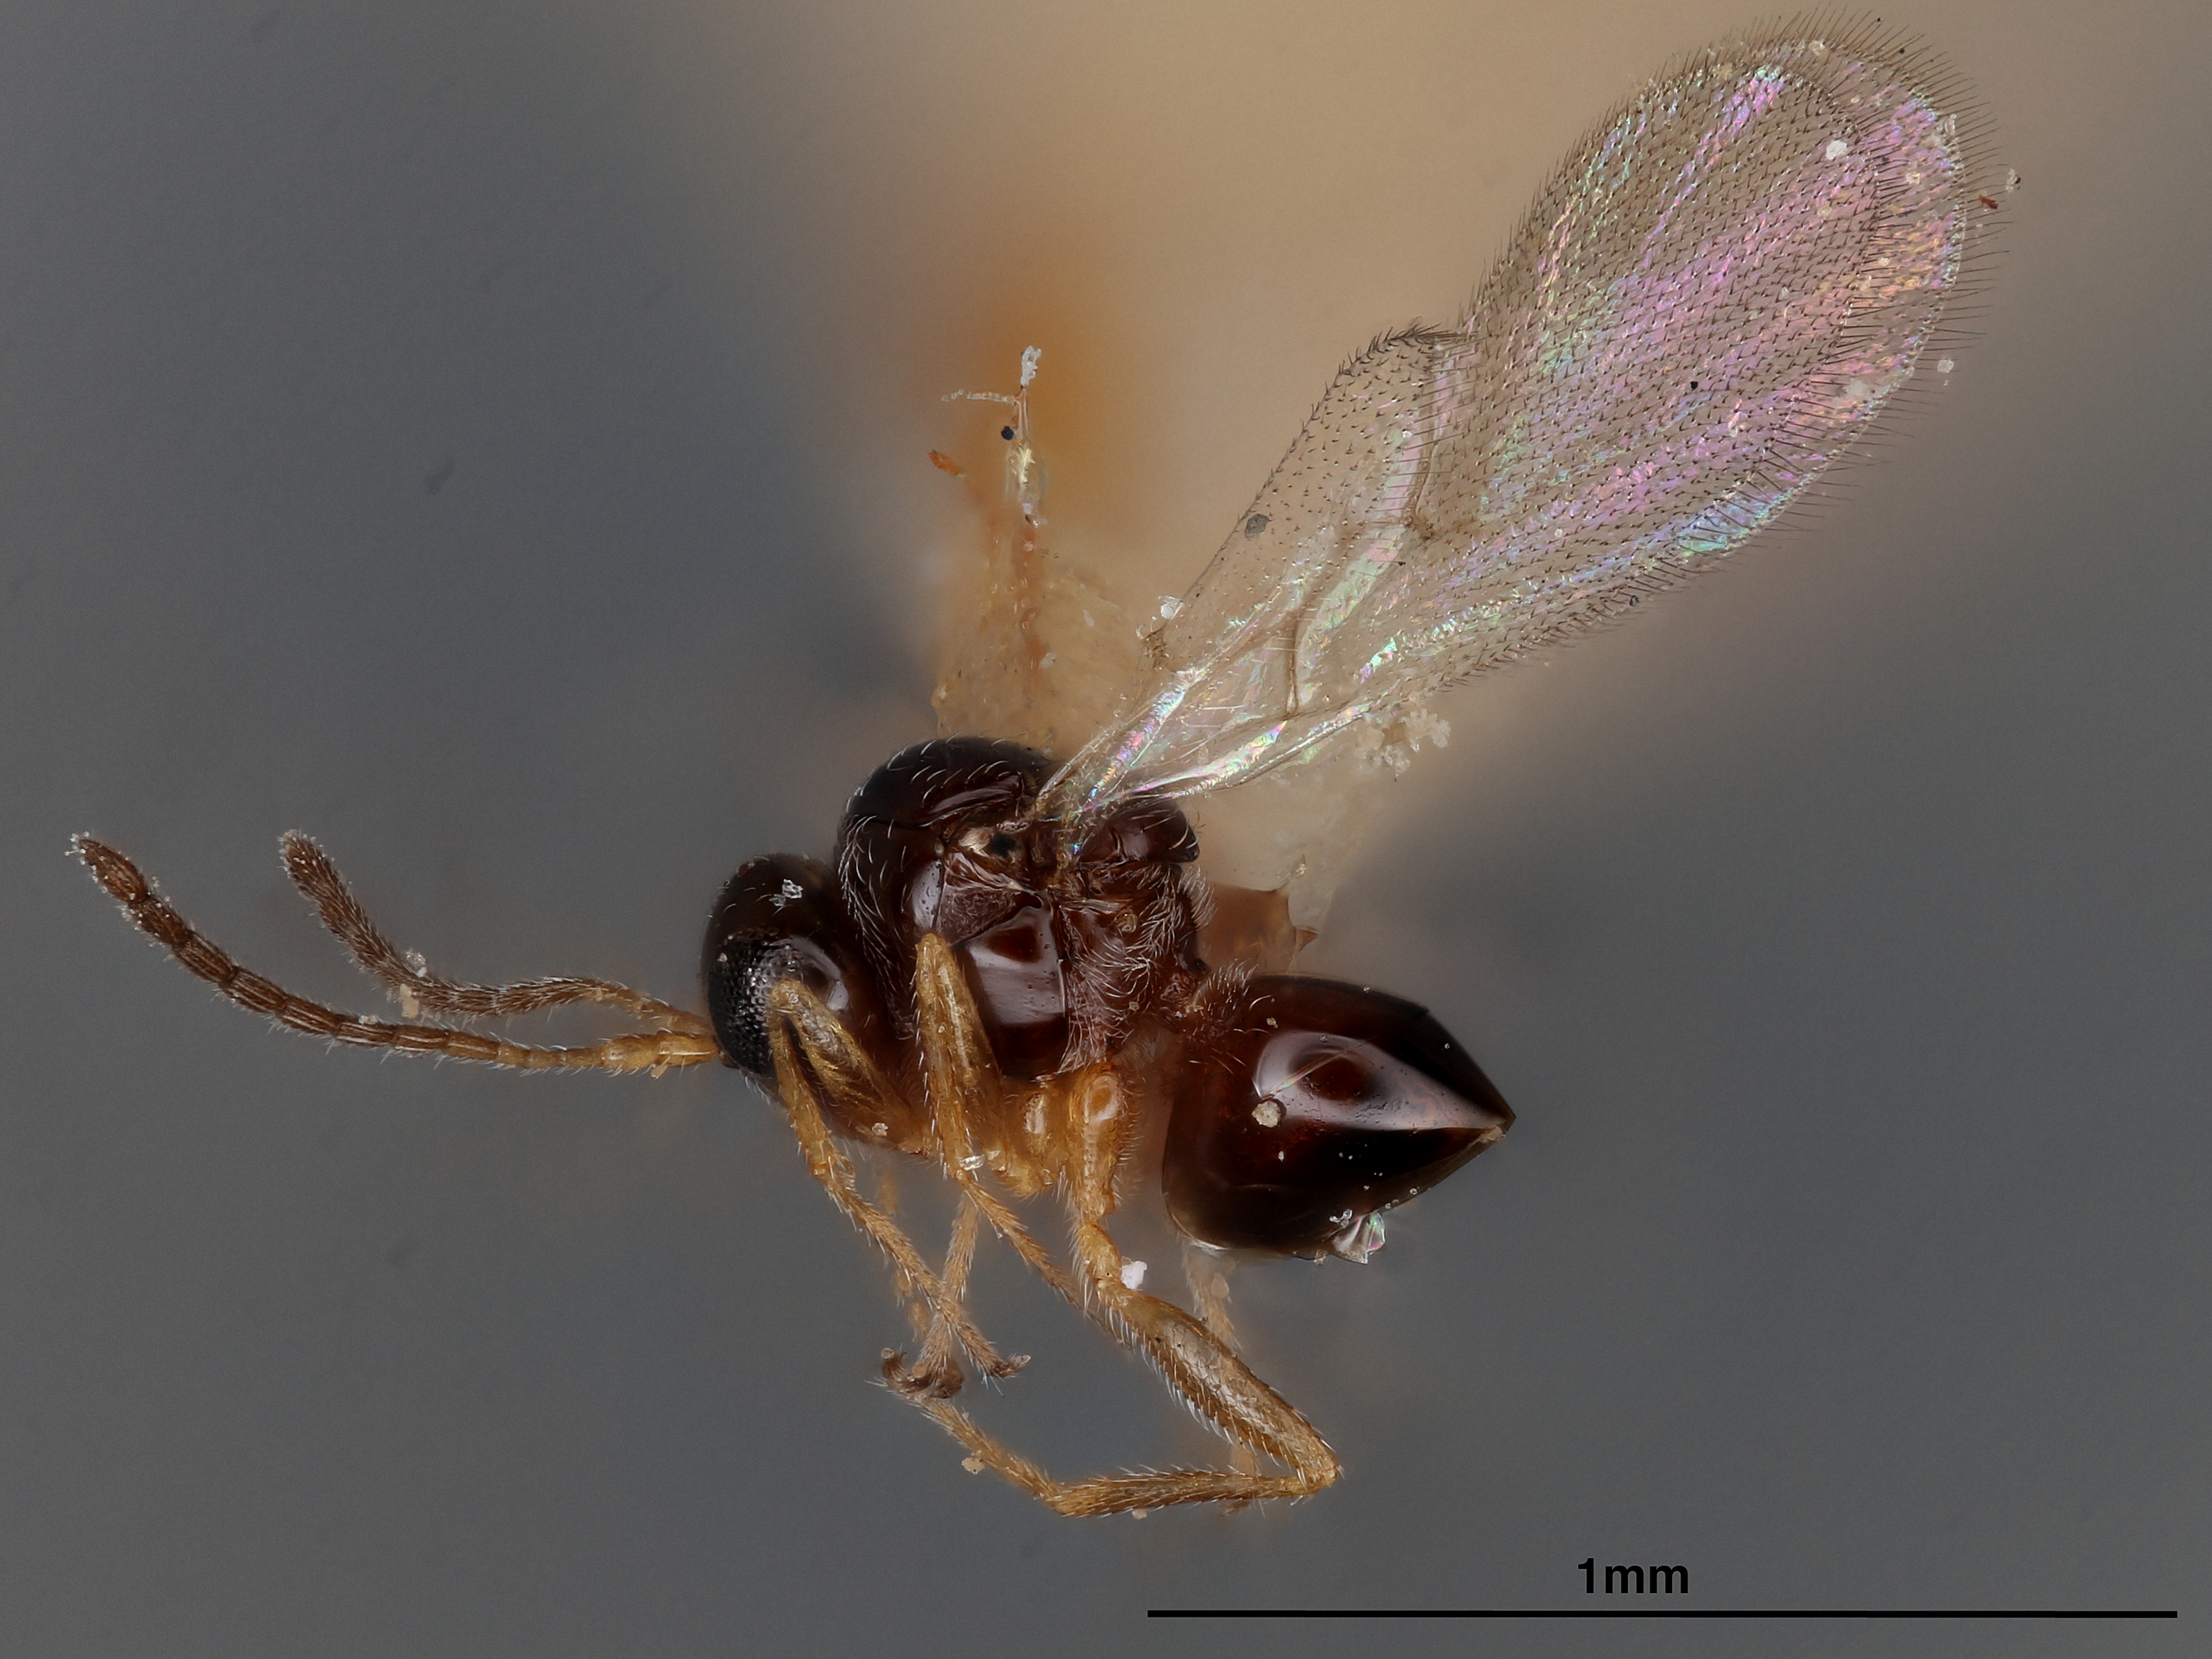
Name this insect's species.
Charips leguminosa
